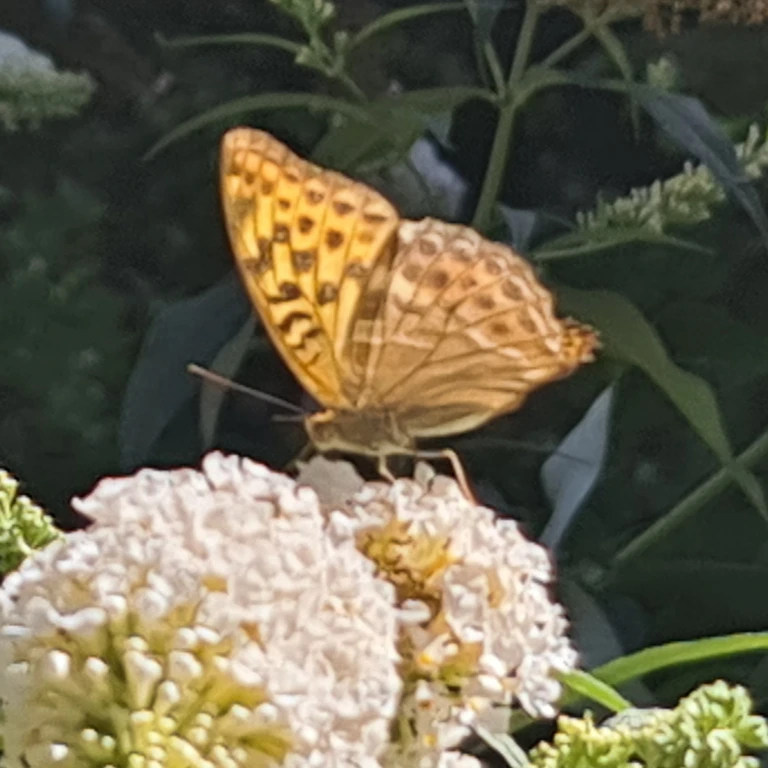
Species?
Argynnis paphia
